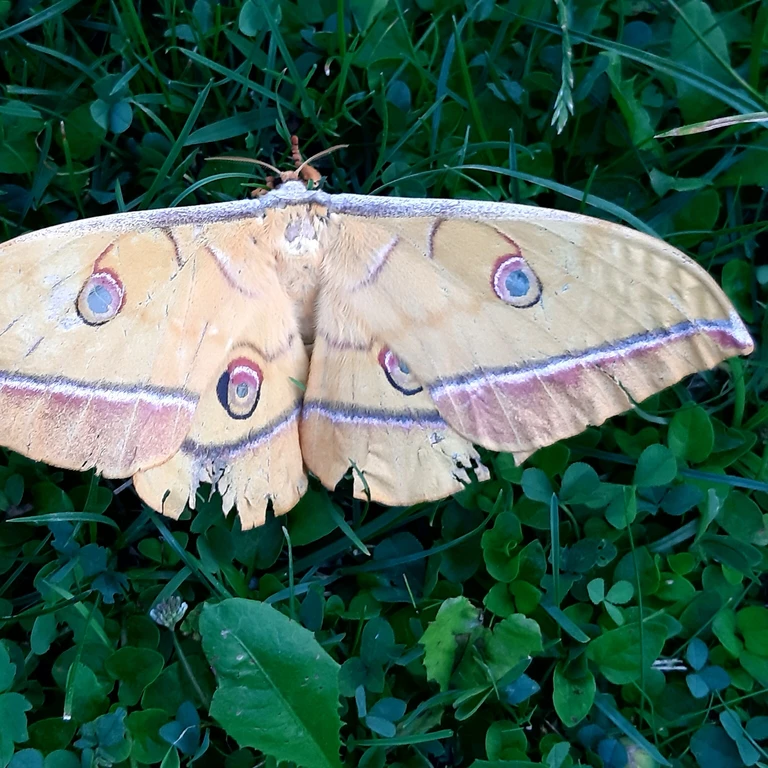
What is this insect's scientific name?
Antheraea yamamai
